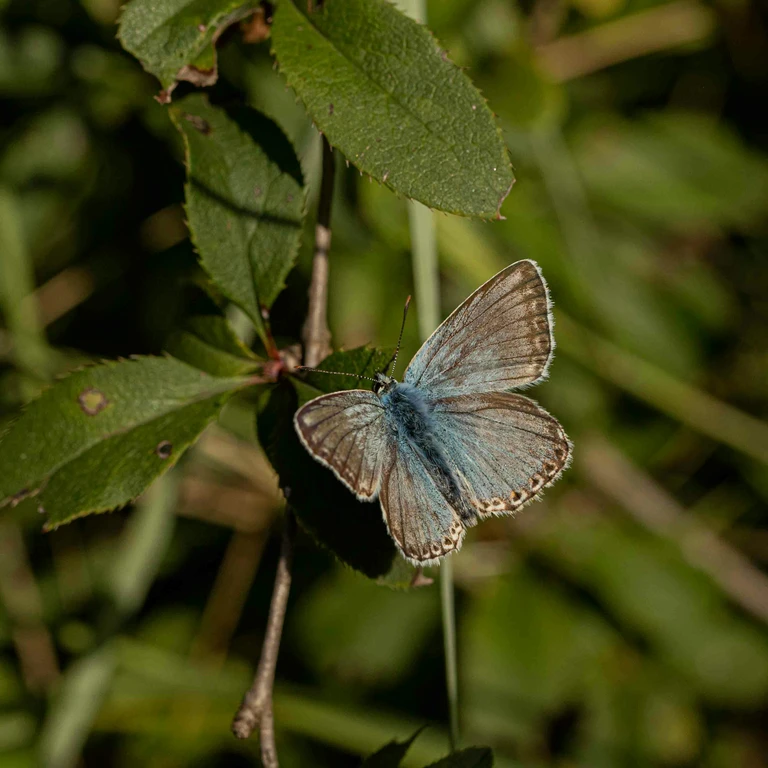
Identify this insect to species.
Lysandra coridon
